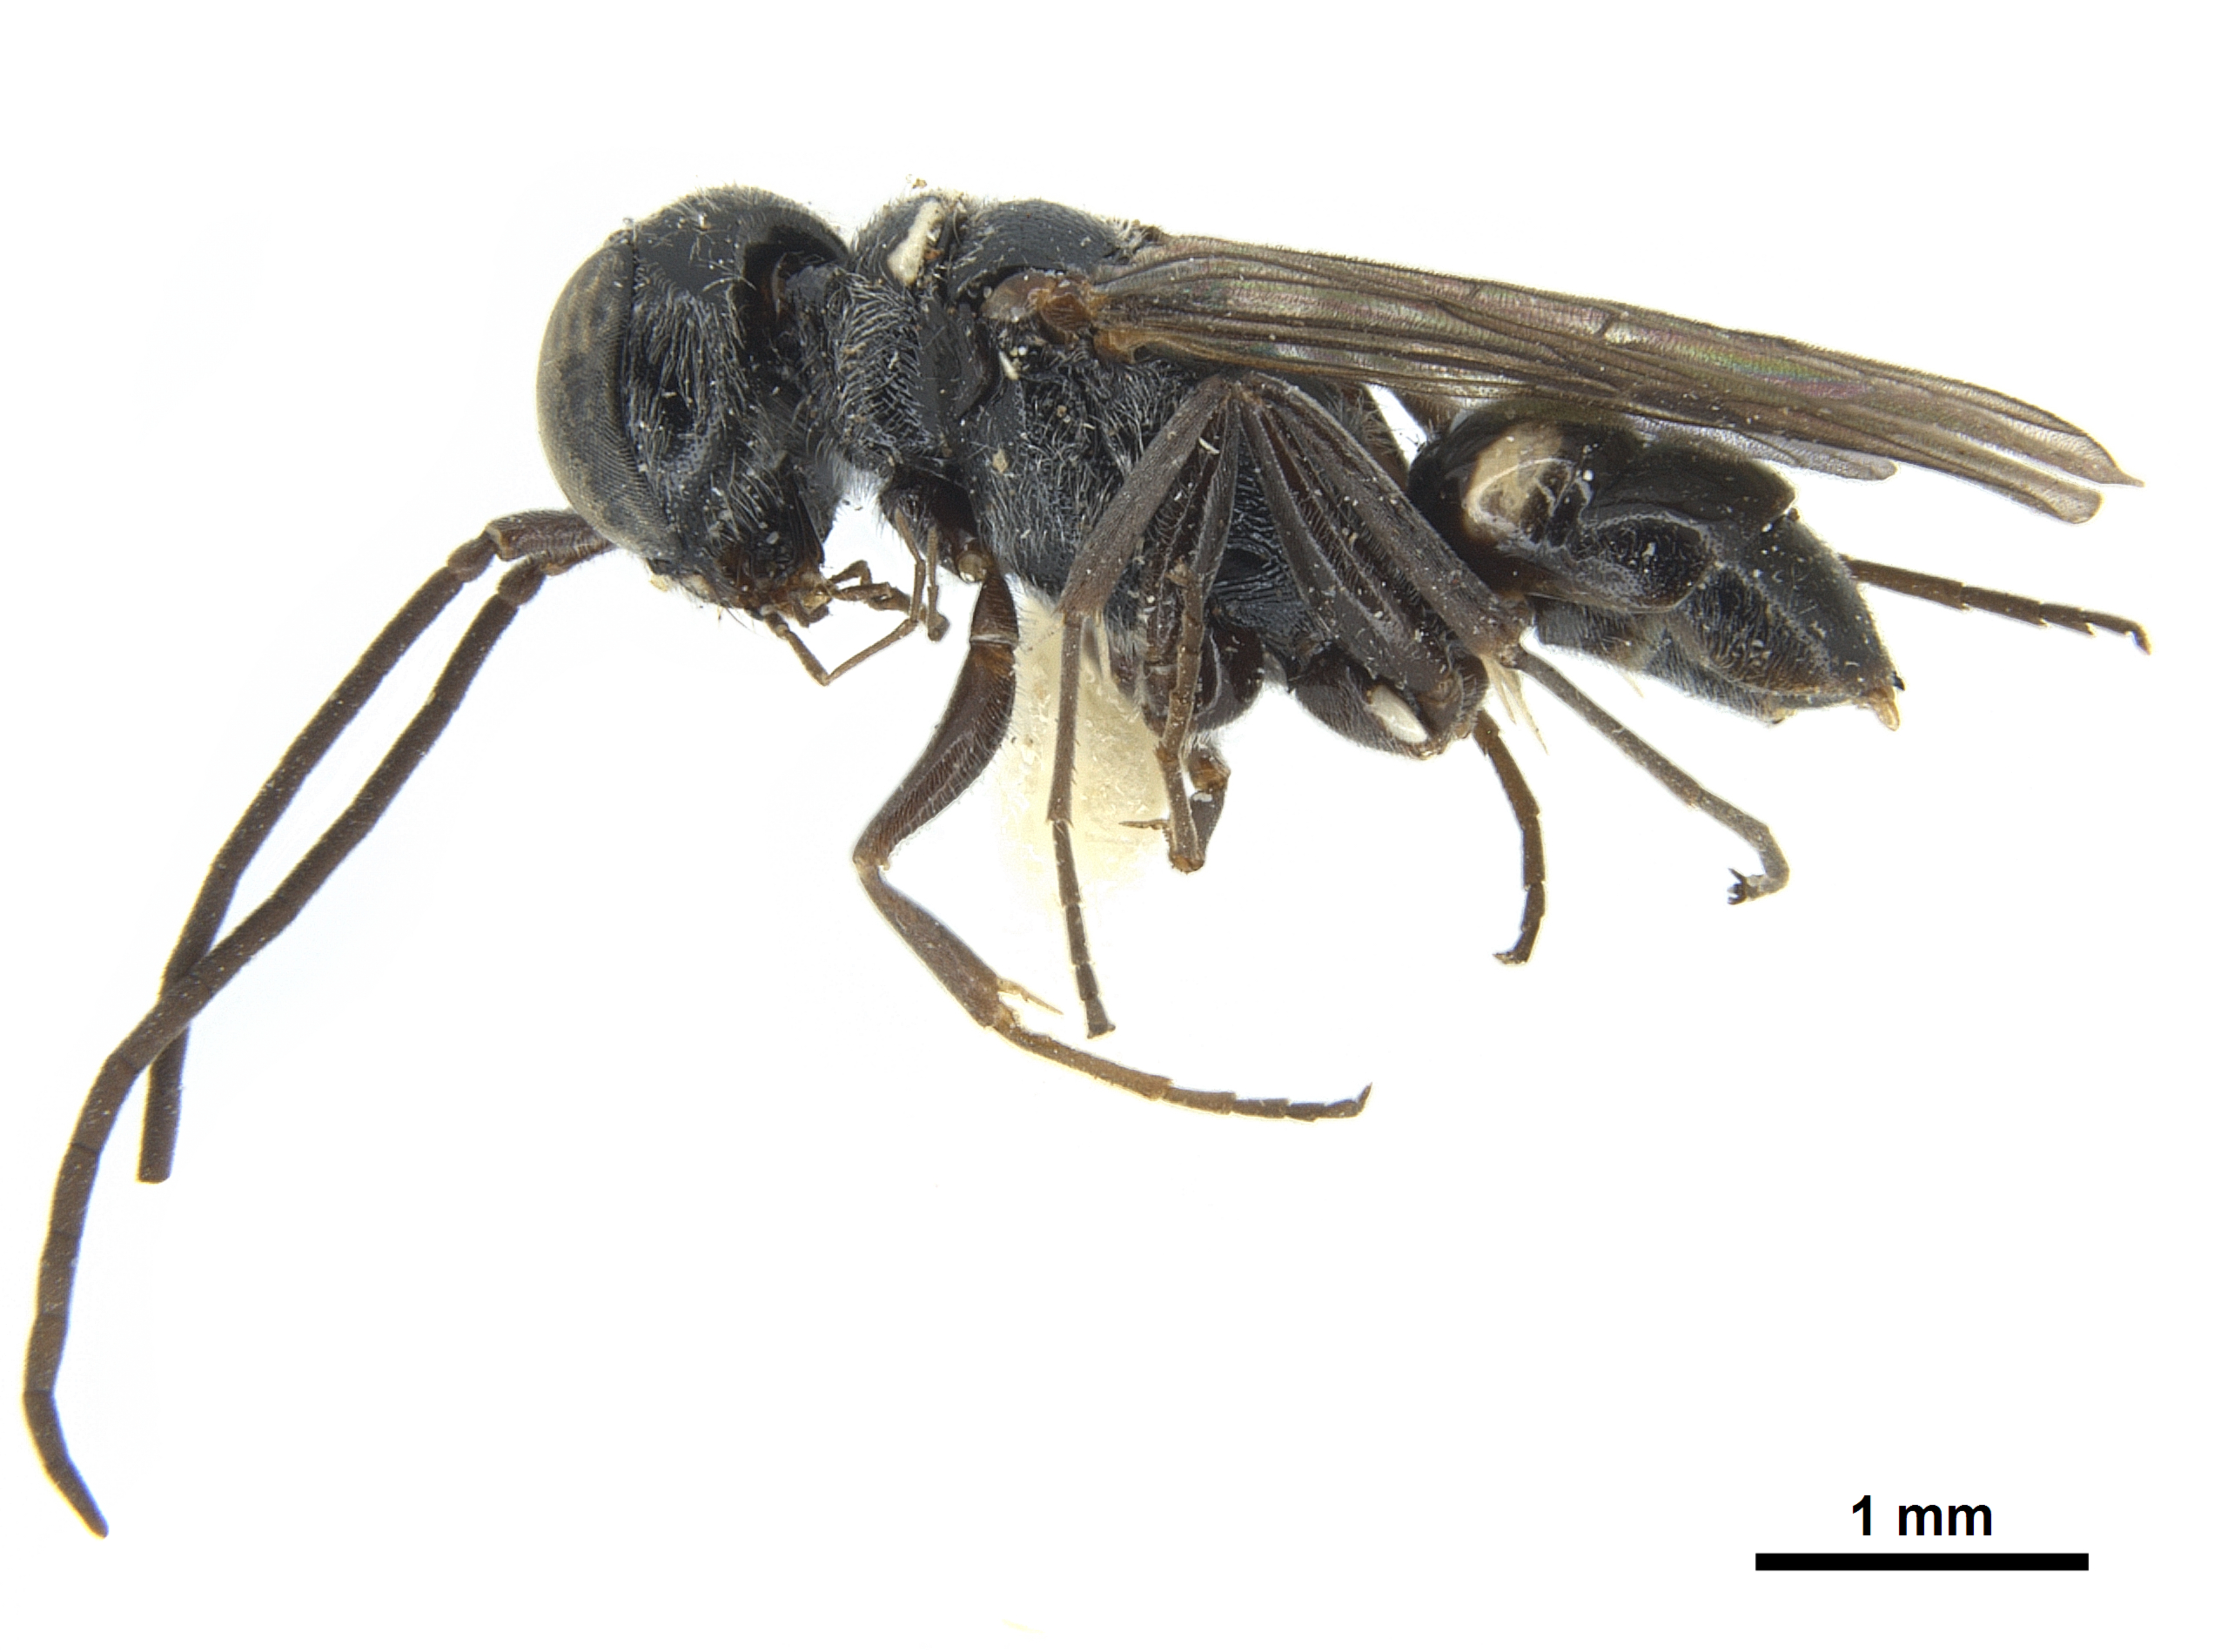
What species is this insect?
Paradolichurus morelensis
